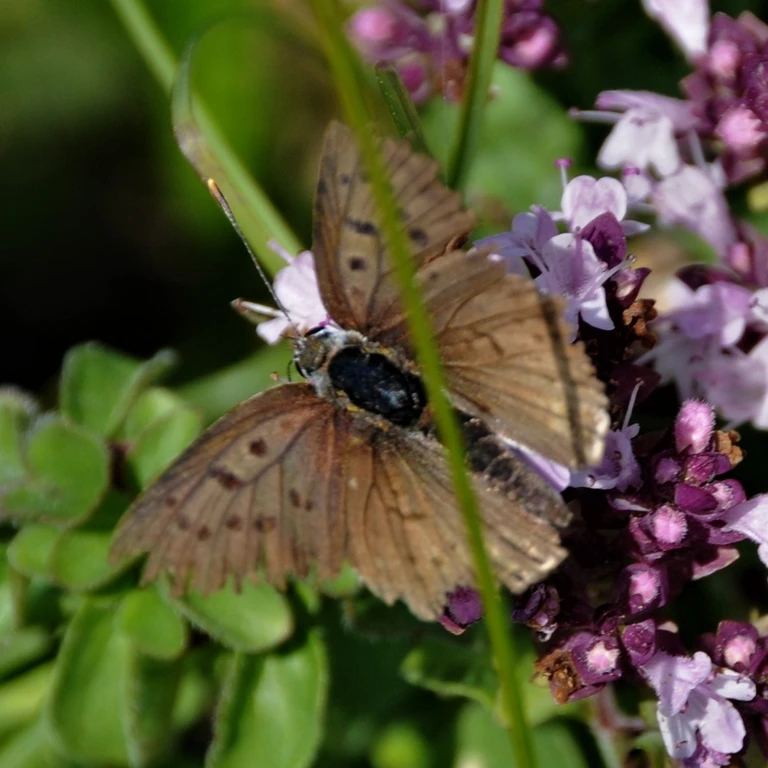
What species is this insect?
Lycaena tityrus (also Loweia tityrus)
